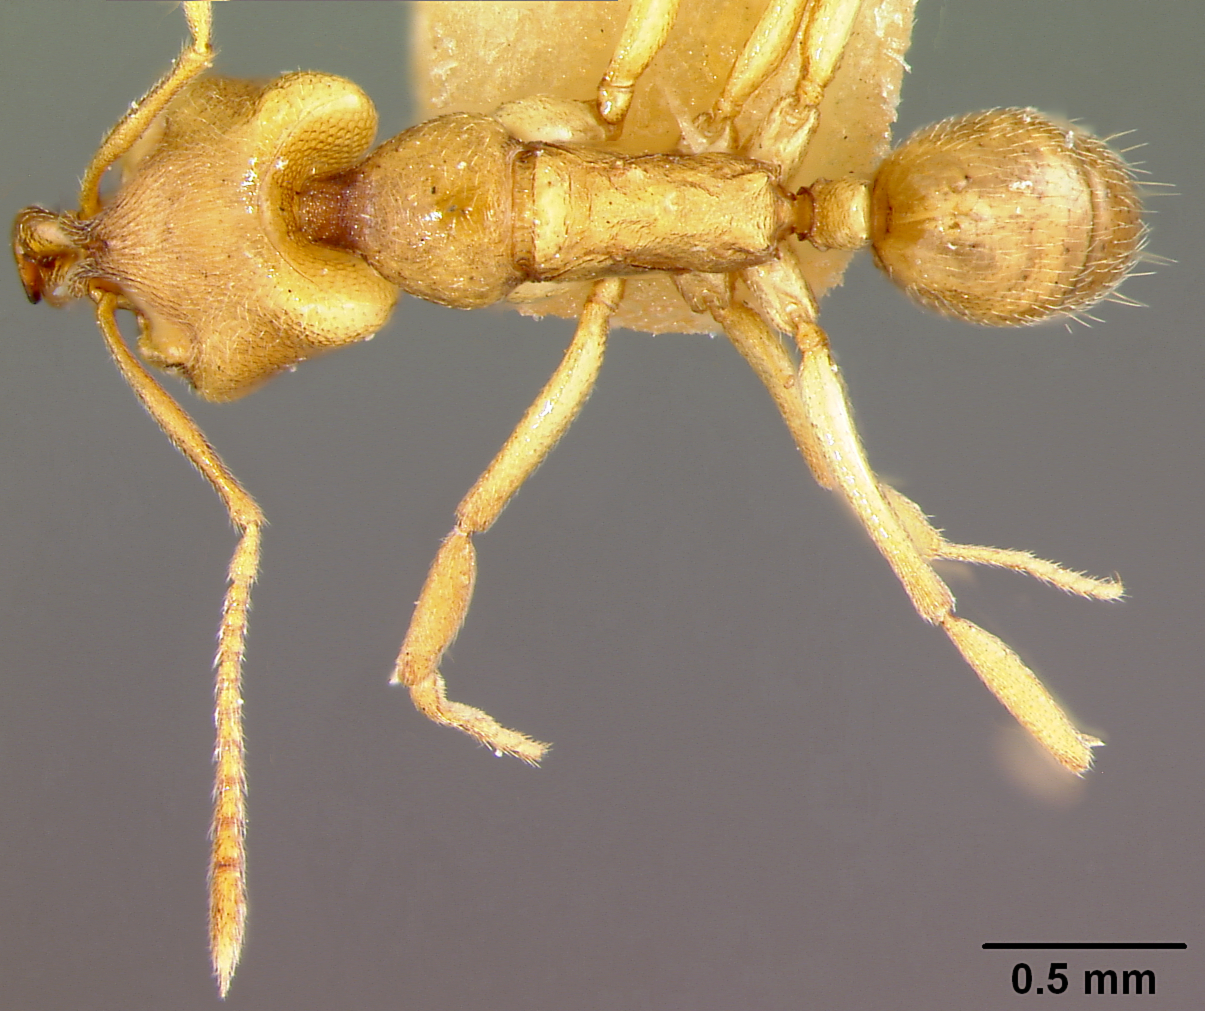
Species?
Anochetus minans
